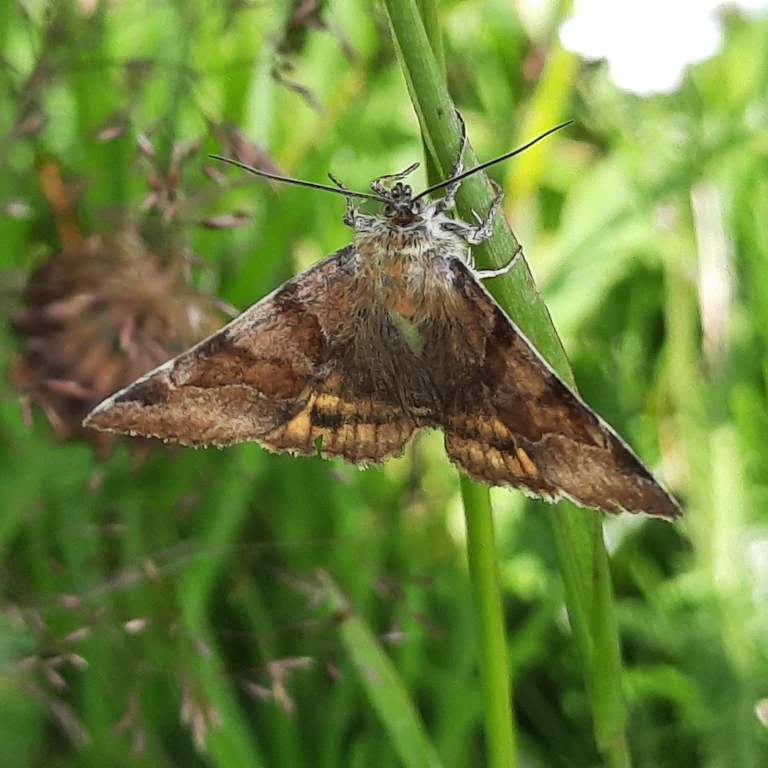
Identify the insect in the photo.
Euclidia glyphica
